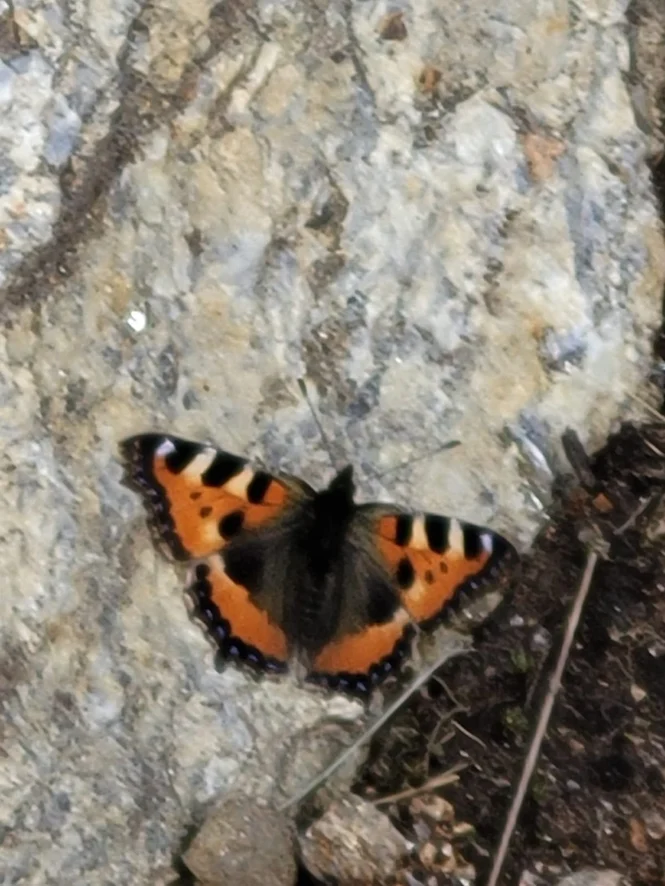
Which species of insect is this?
Aglais urticae
